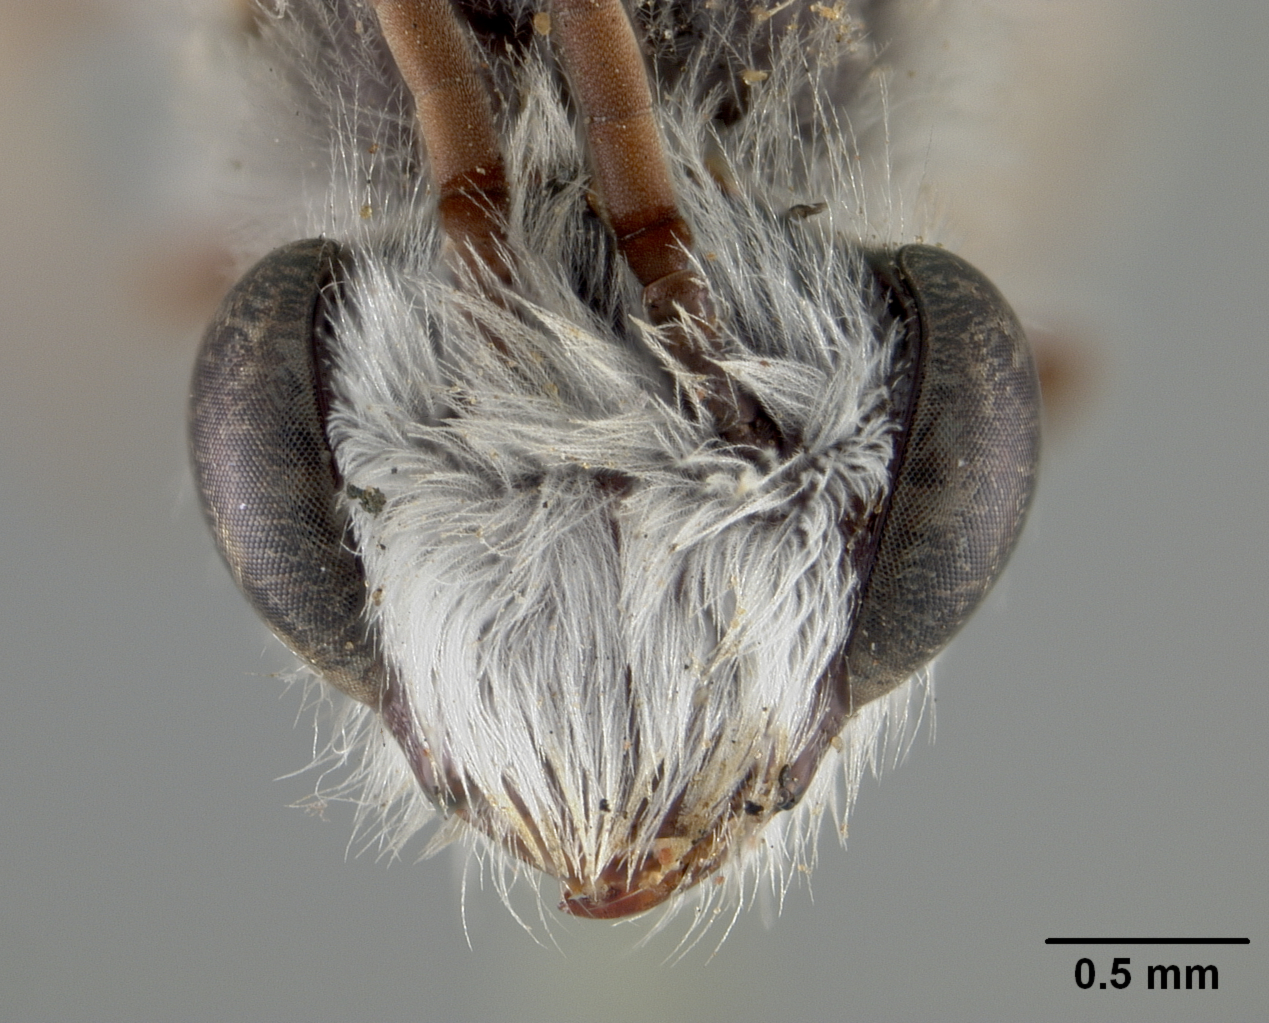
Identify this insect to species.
Colletes daleae
